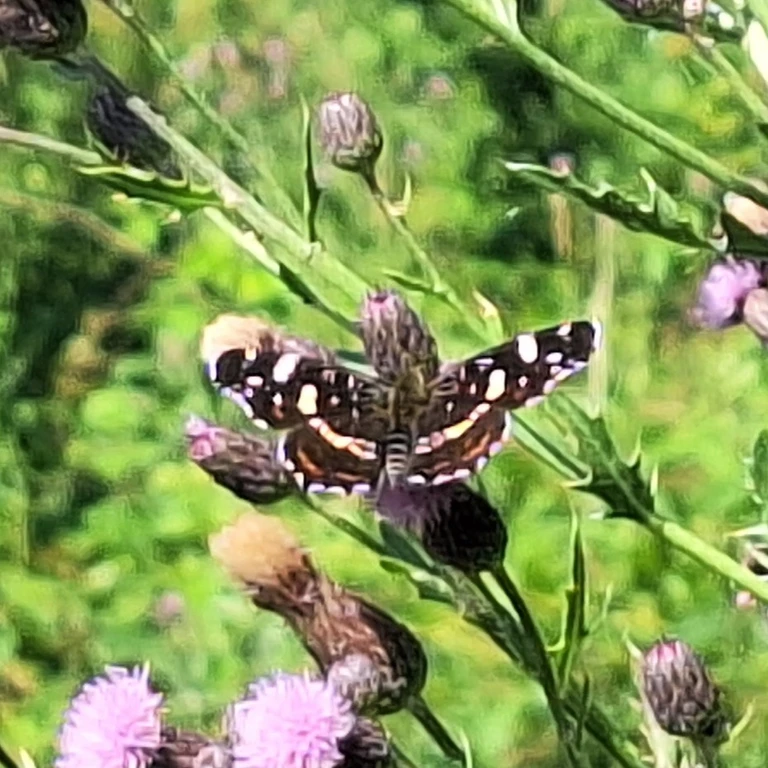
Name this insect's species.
Araschnia levana
